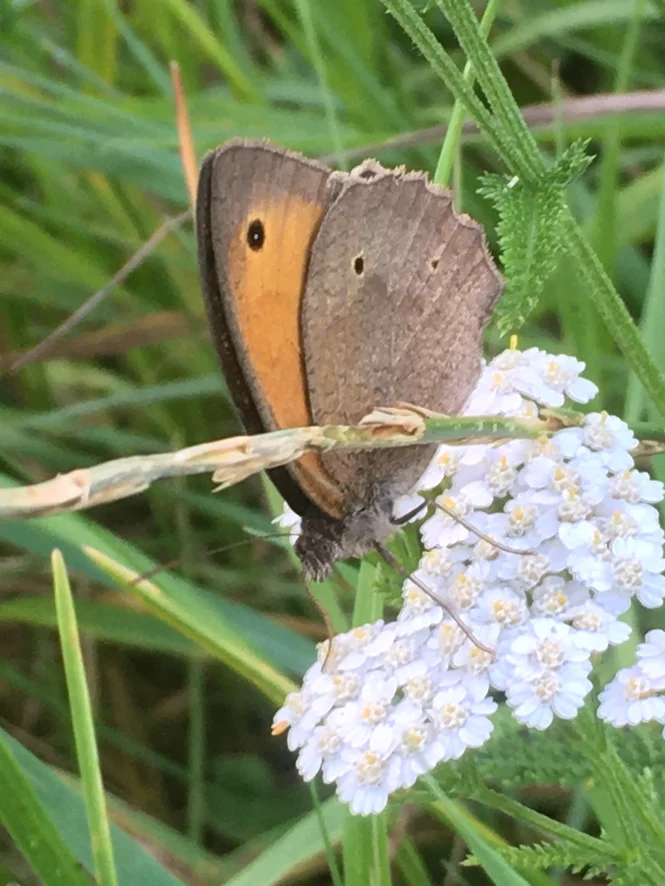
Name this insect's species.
Maniola jurtina
